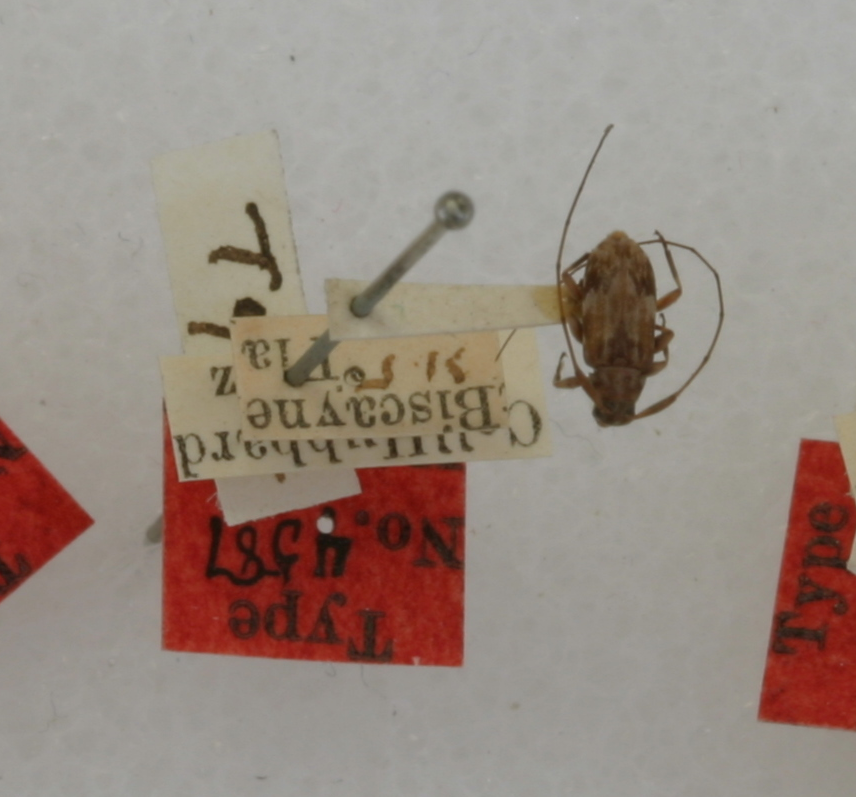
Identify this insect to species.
Urgleptes foveatocollis (also Leiopus foveatocollis)
